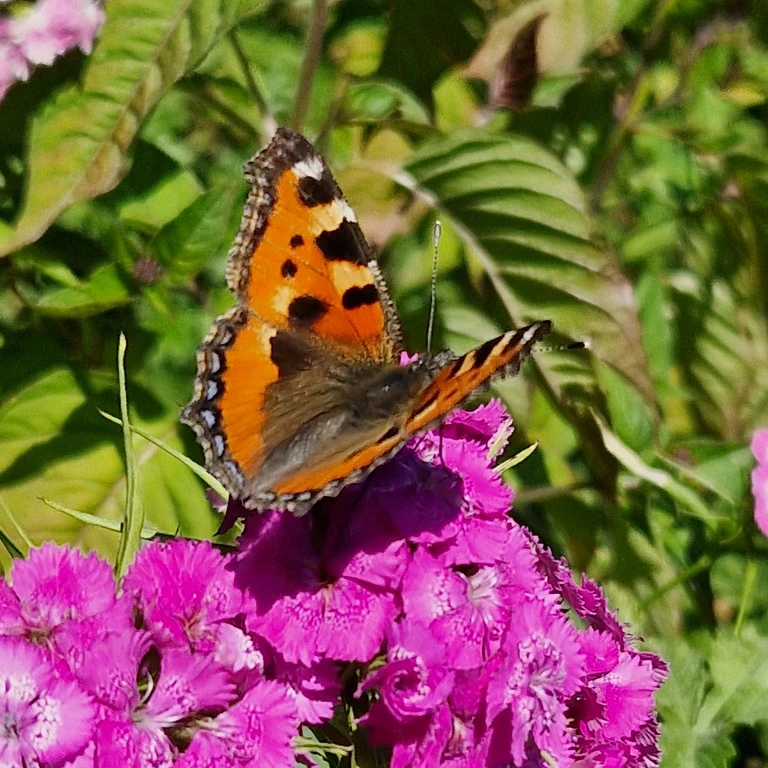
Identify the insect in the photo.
Aglais urticae
